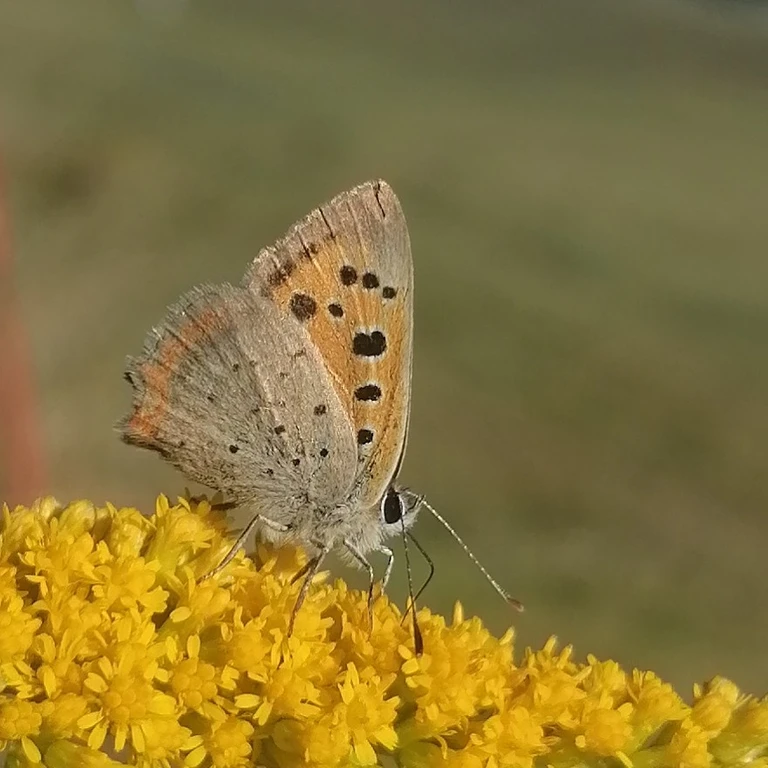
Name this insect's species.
Lycaena phlaeas
